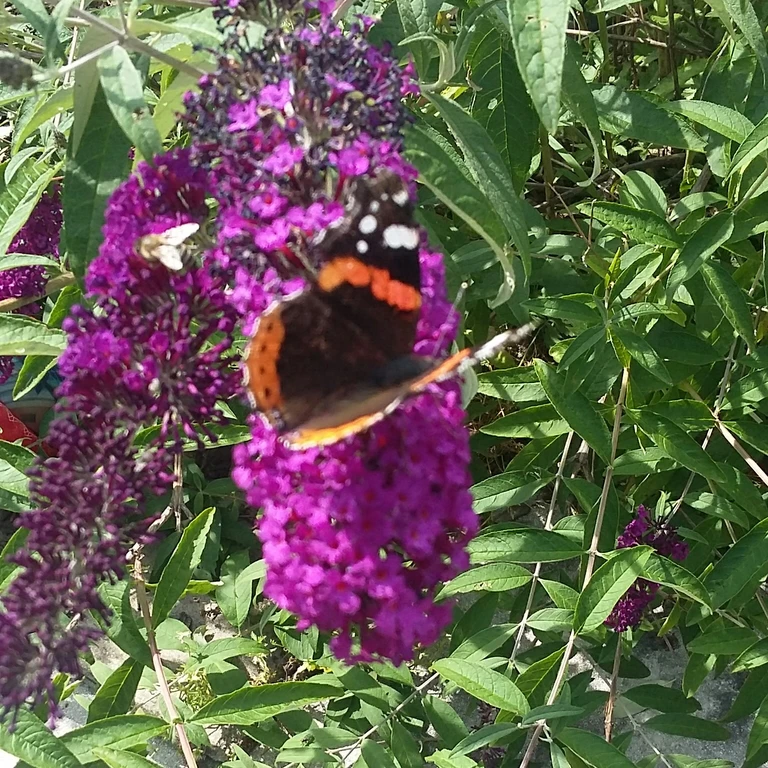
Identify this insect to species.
Vanessa atalanta
